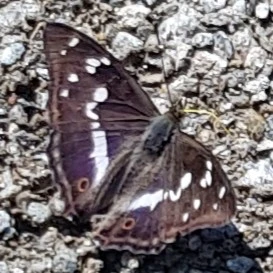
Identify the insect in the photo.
Apatura iris
